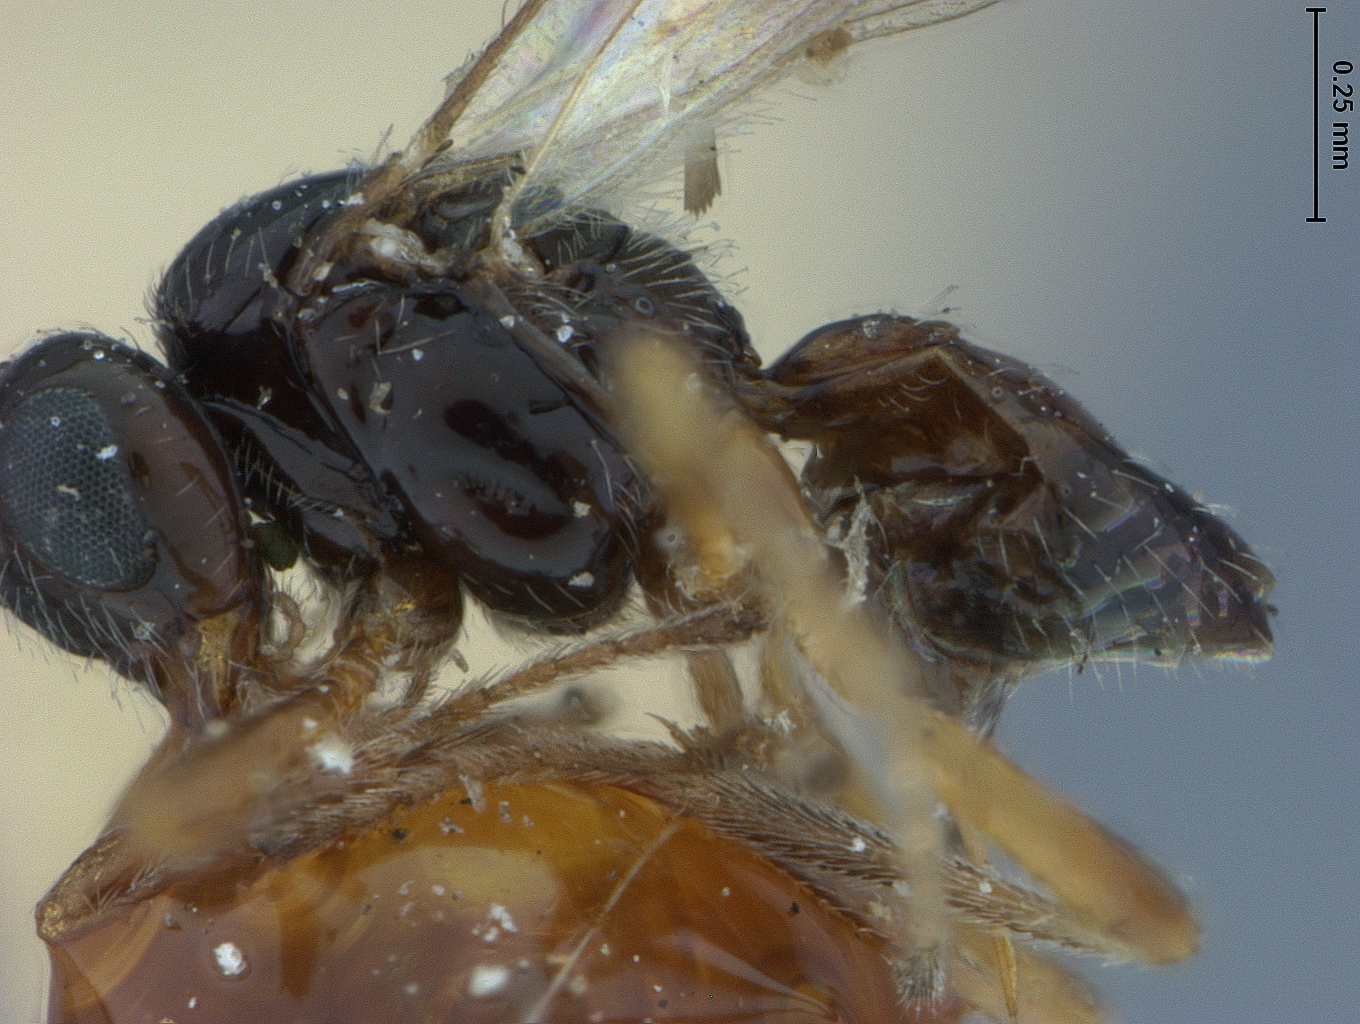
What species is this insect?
Aclisis montana
